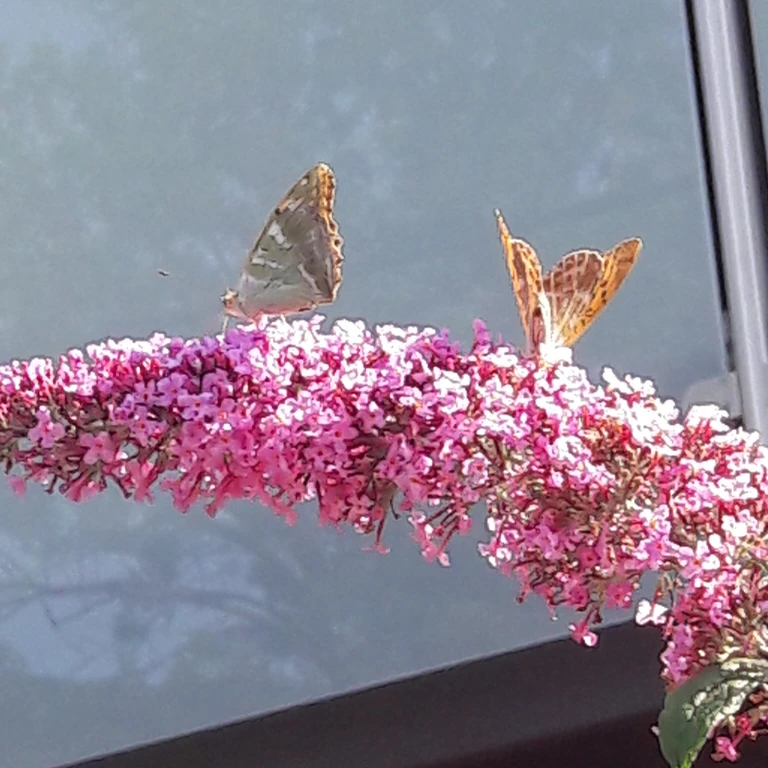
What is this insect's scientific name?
Argynnis paphia
